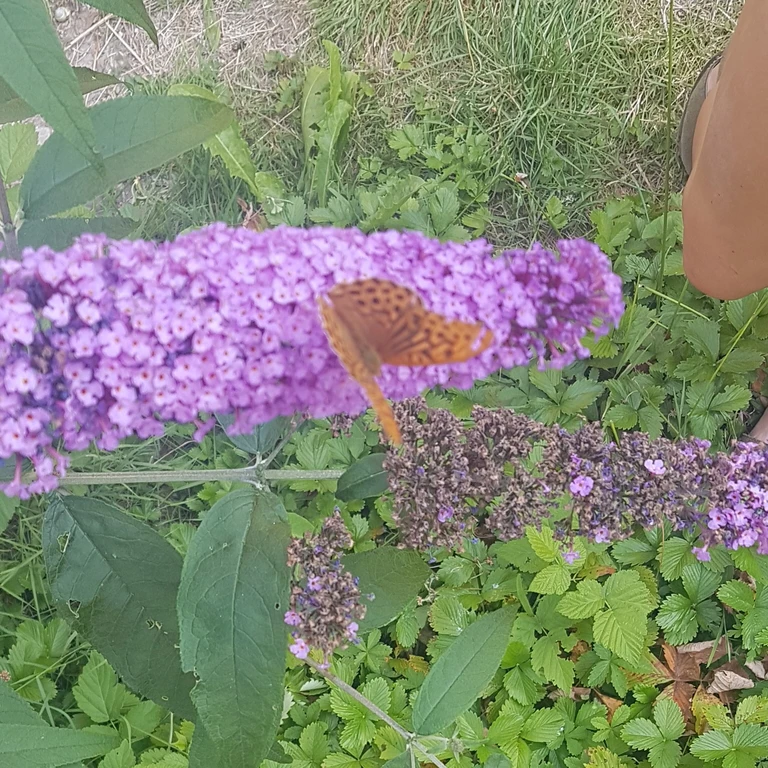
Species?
Argynnis paphia
